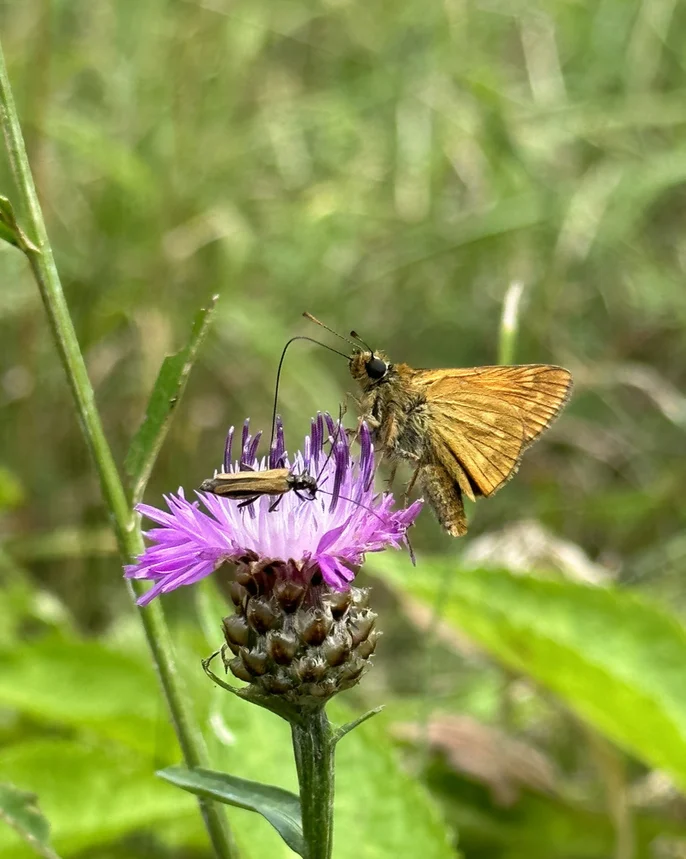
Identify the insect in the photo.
Ochlodes sylvanus (also Ochlodes venata)
